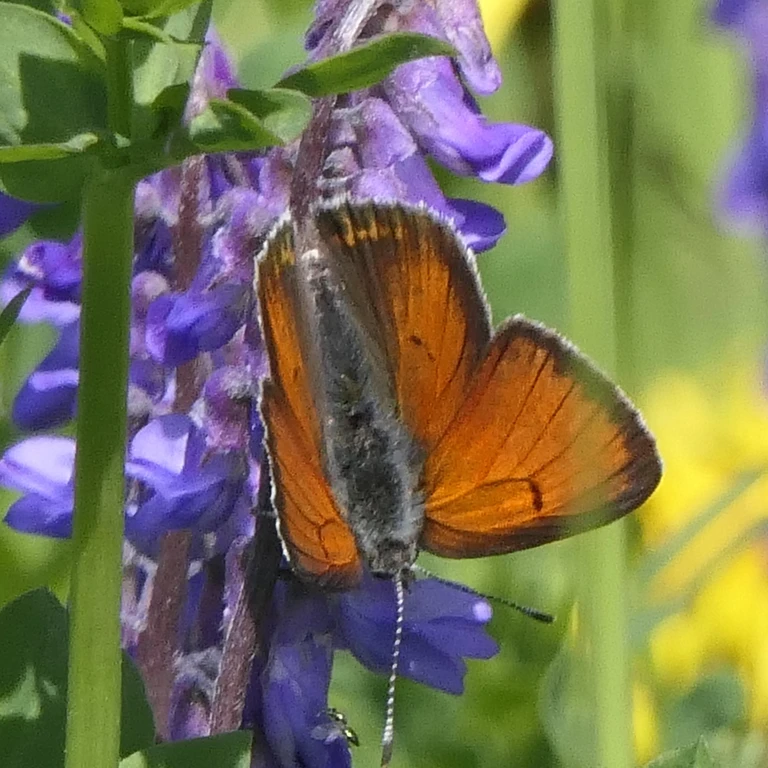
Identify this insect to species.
Lycaena hippothoe (also Palaeochrysophanus hippothoe)
